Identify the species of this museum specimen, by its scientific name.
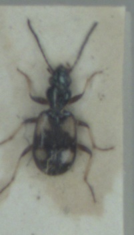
Bembidion illigeri
